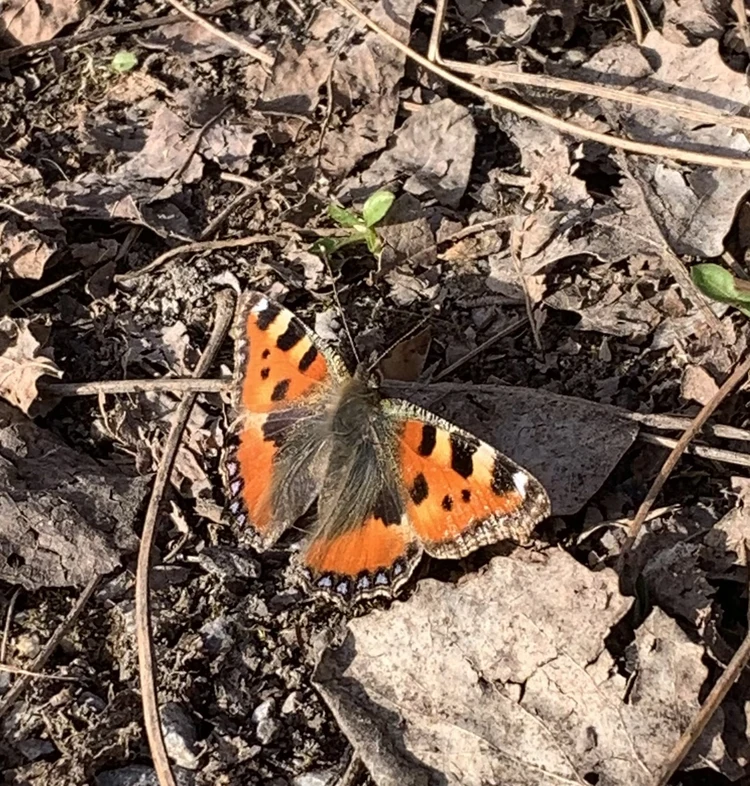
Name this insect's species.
Aglais urticae
